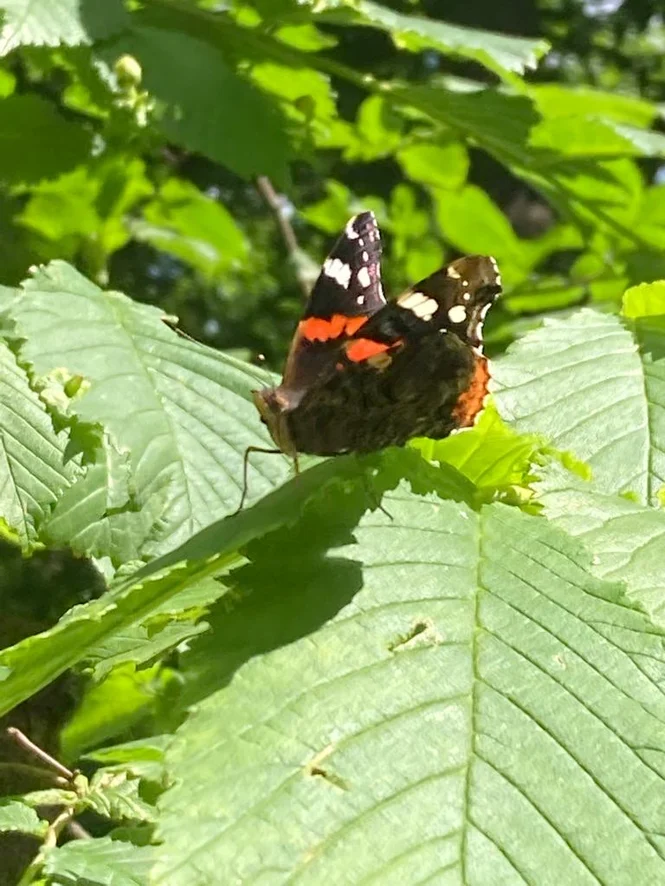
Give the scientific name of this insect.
Vanessa atalanta
